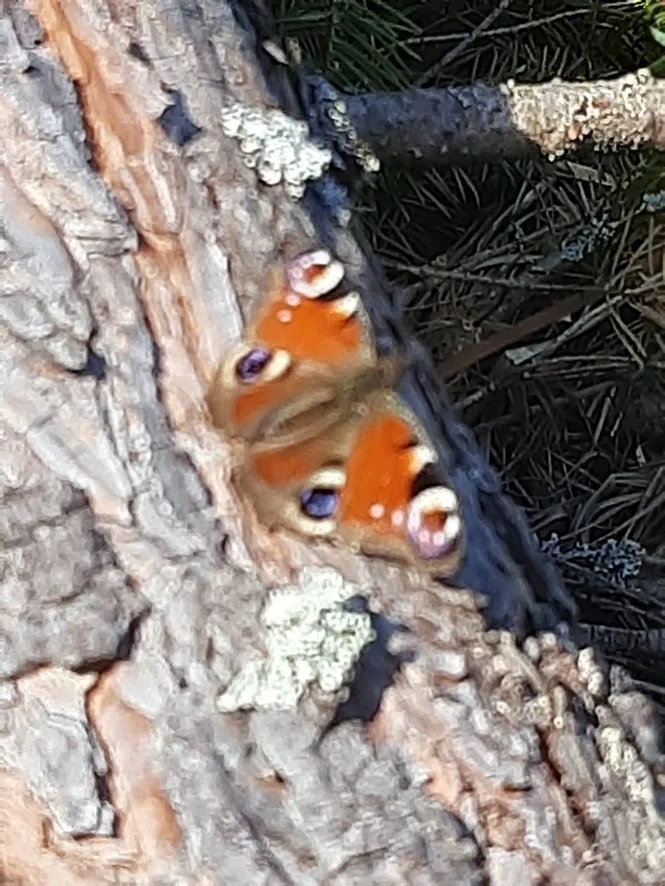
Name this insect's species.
Aglais io
